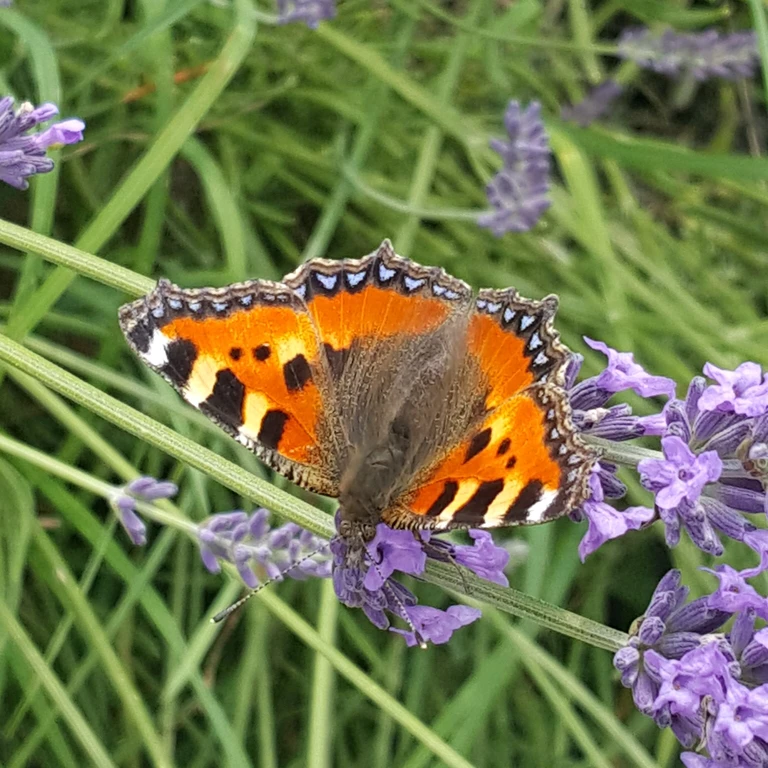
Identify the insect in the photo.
Aglais urticae
